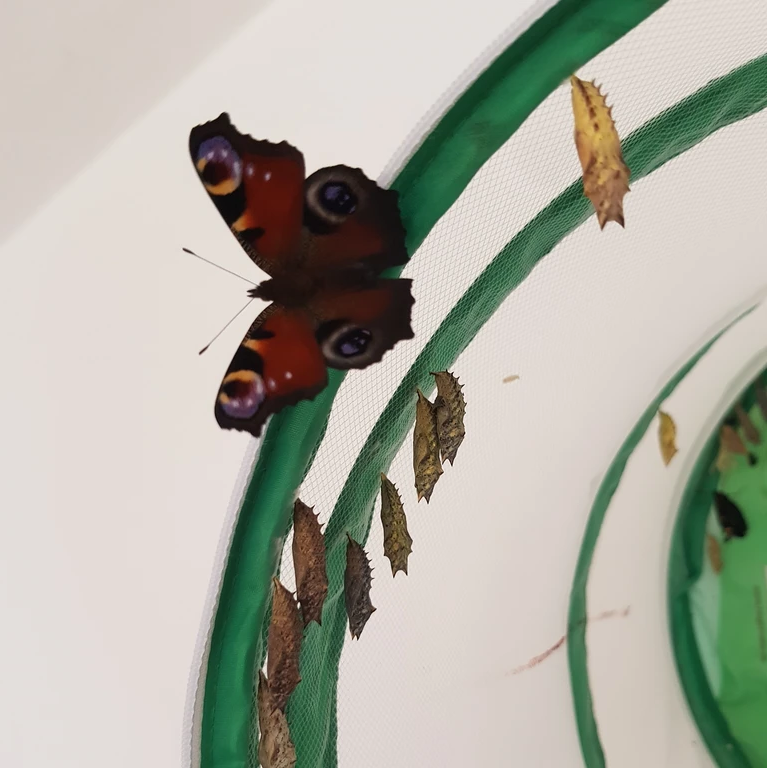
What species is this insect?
Aglais io
